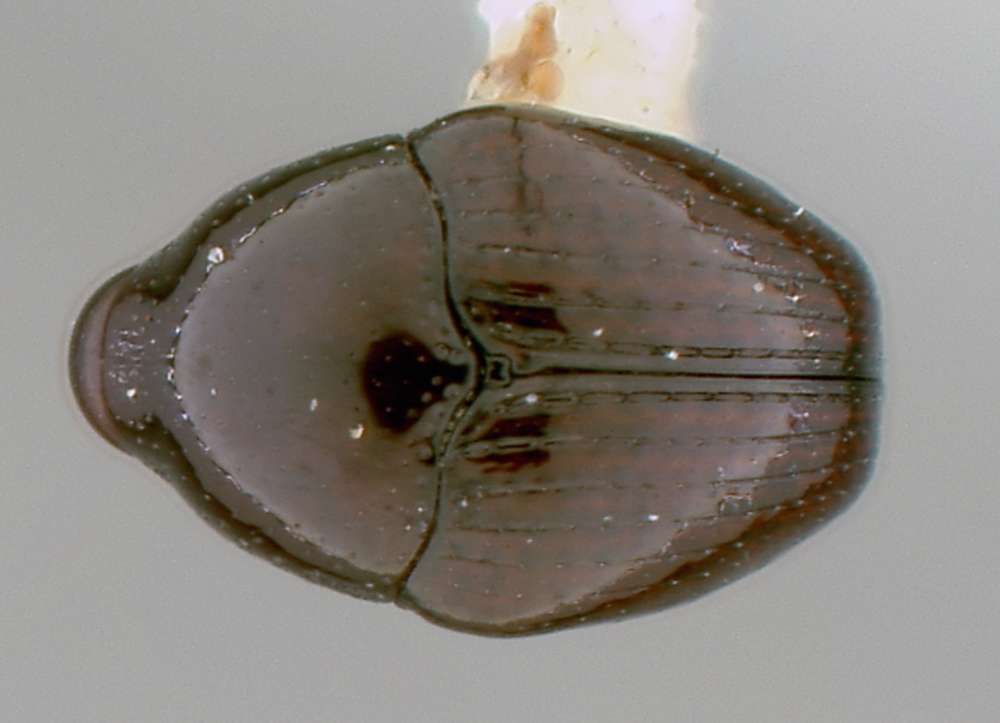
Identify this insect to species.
Hiotus aequalis
